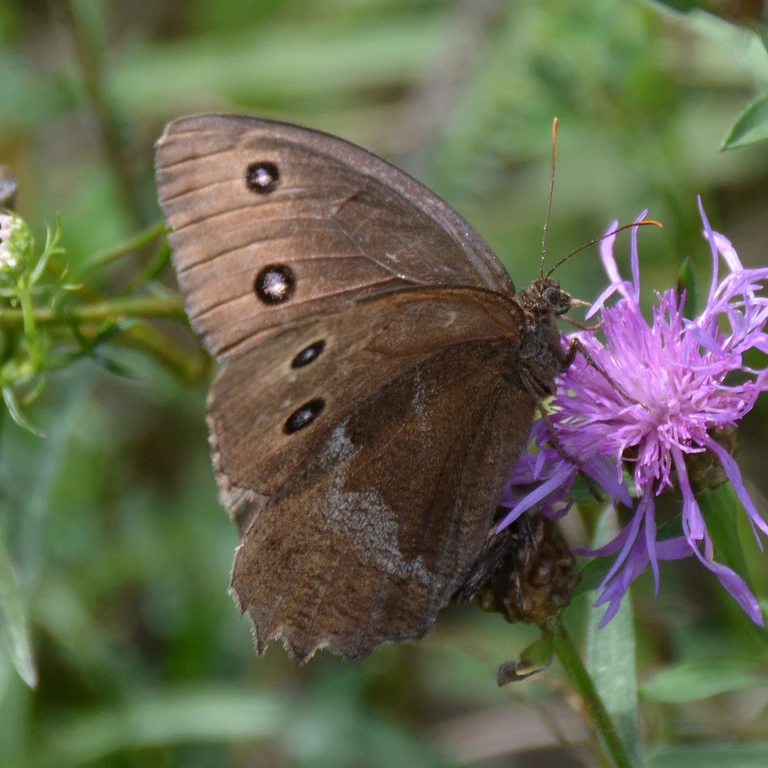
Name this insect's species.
Minois dryas
